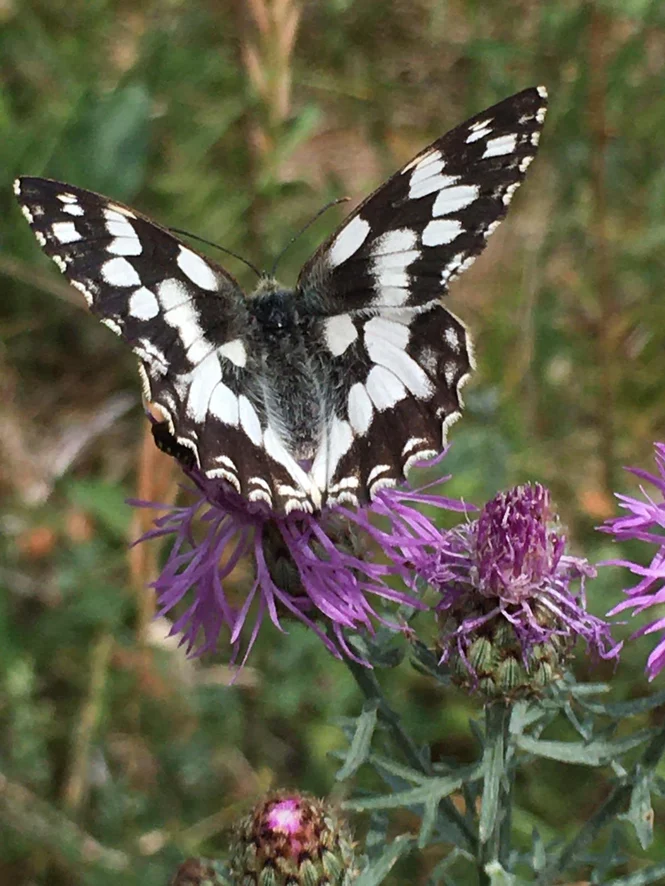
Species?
Melanargia galathea
